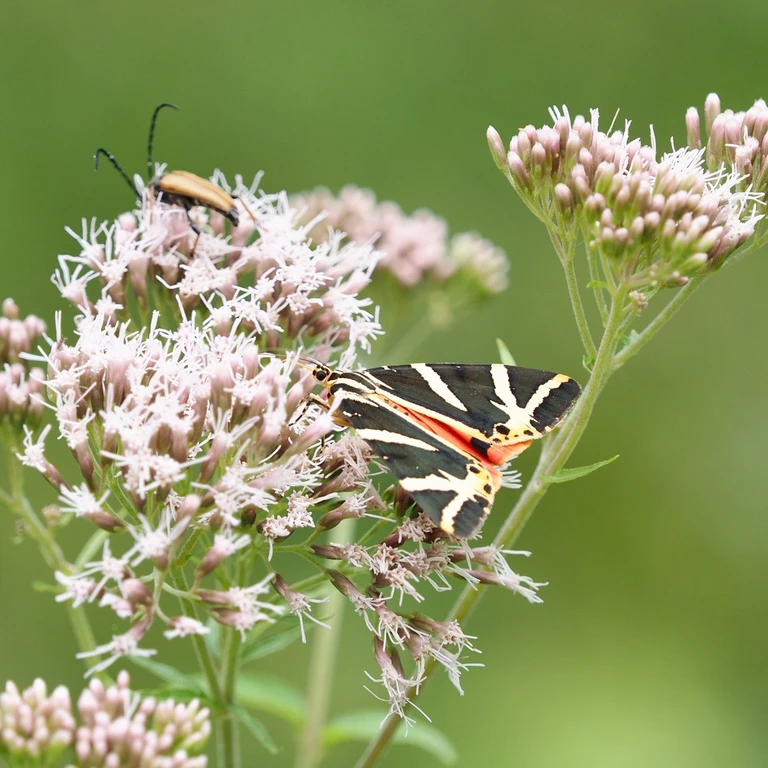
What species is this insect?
Euplagia quadripunctaria
